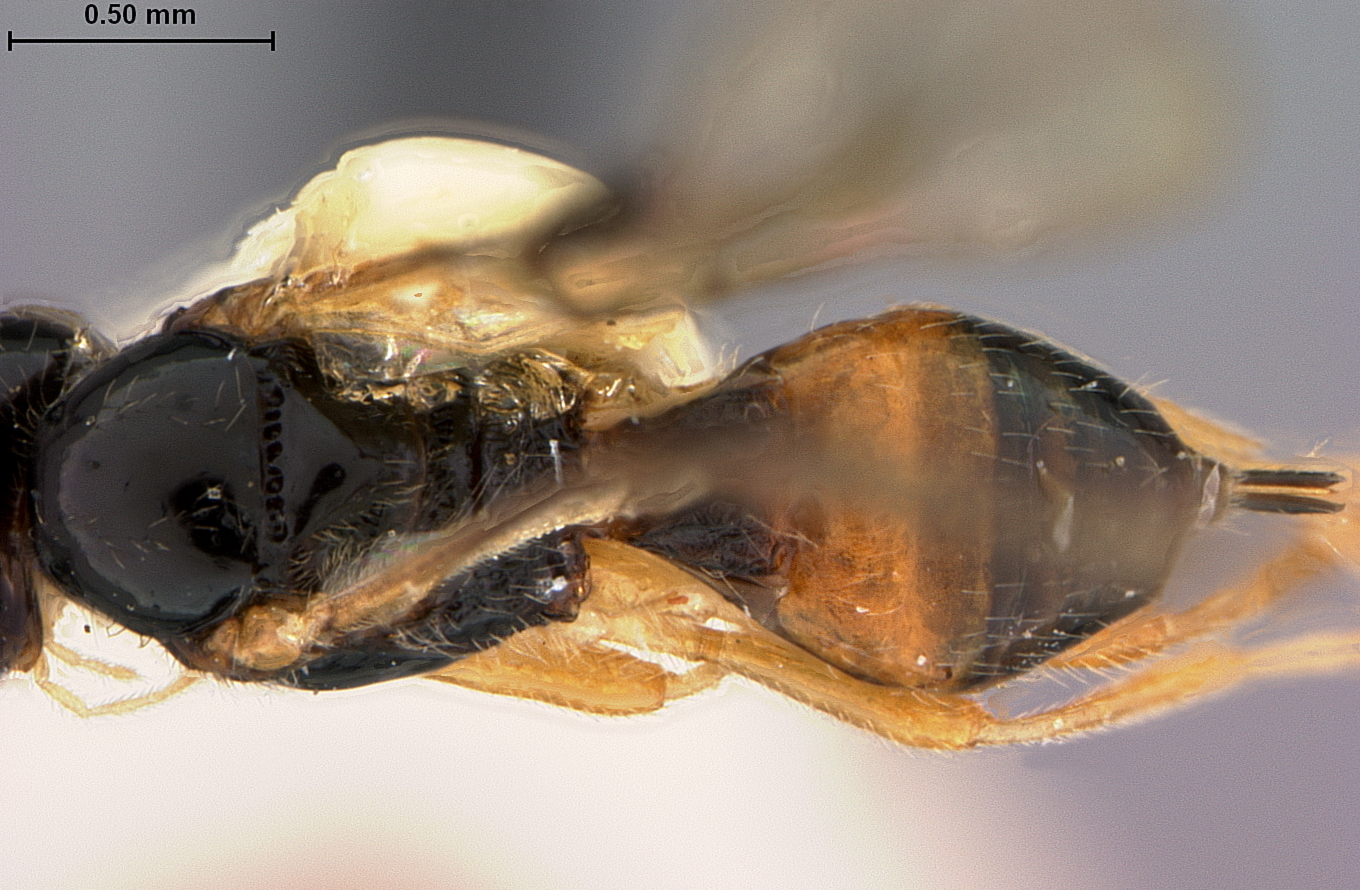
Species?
Opius weemi
